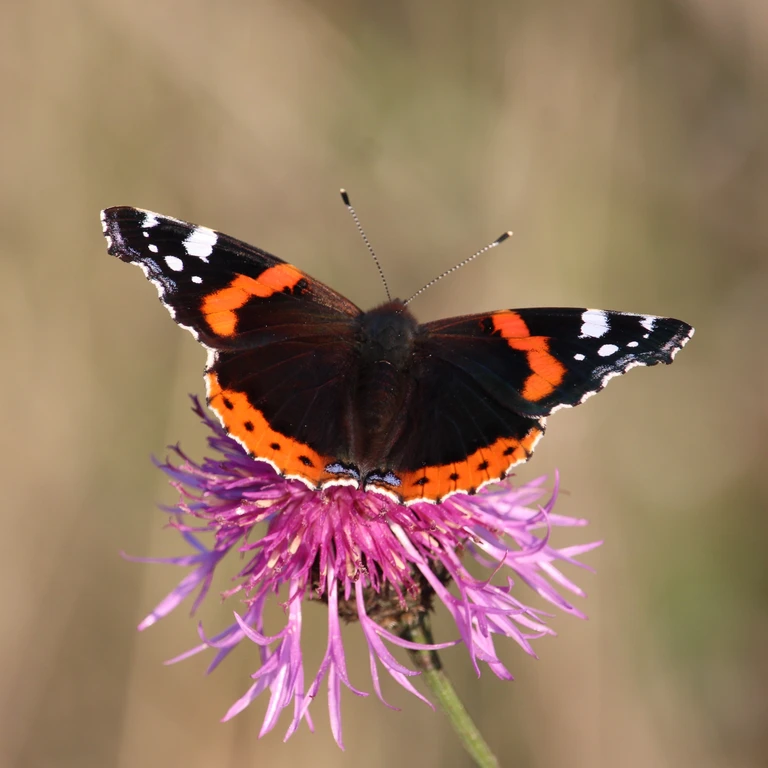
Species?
Vanessa atalanta
